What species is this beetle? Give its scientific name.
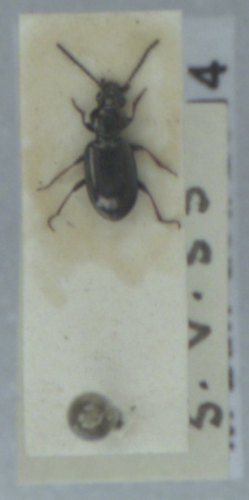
Bembidion properans
